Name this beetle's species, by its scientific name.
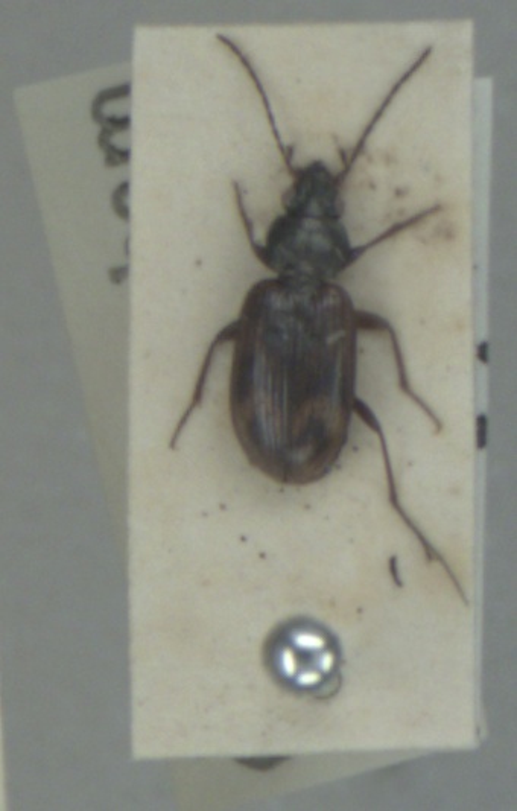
Bembidion dentellum
